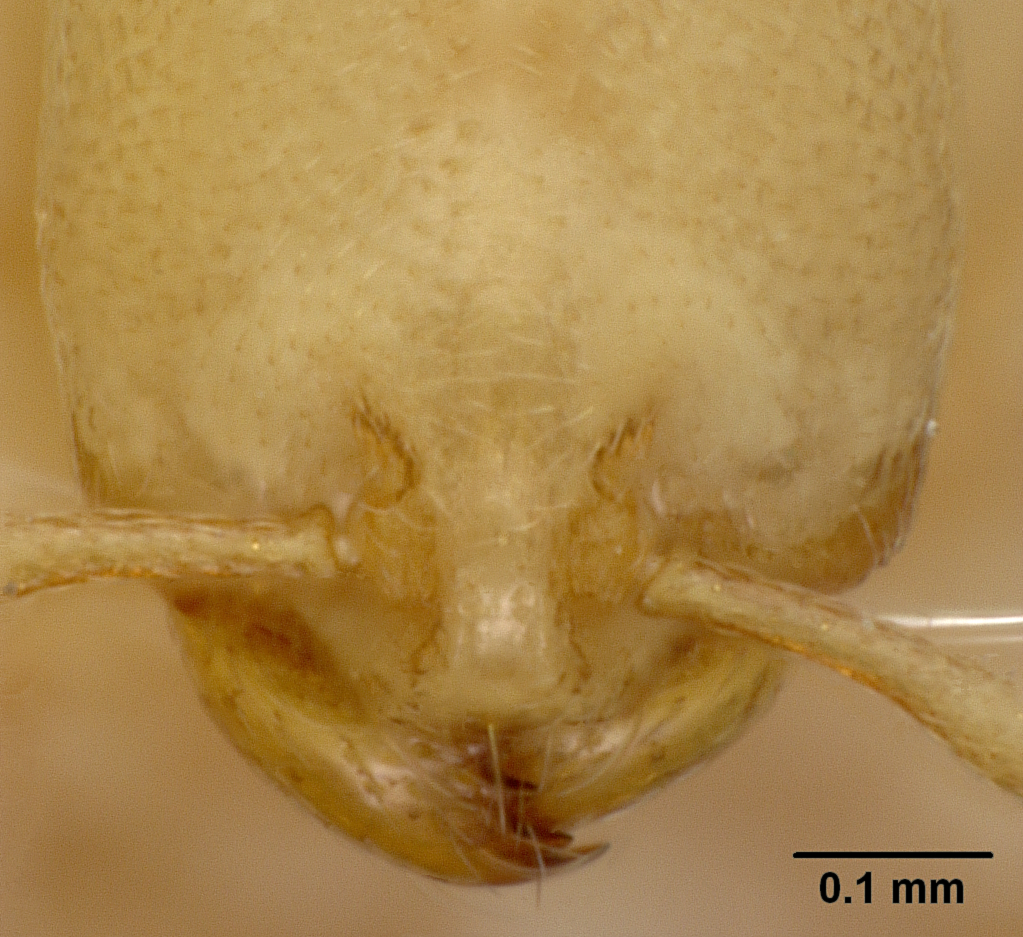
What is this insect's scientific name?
Carebara winifredae
